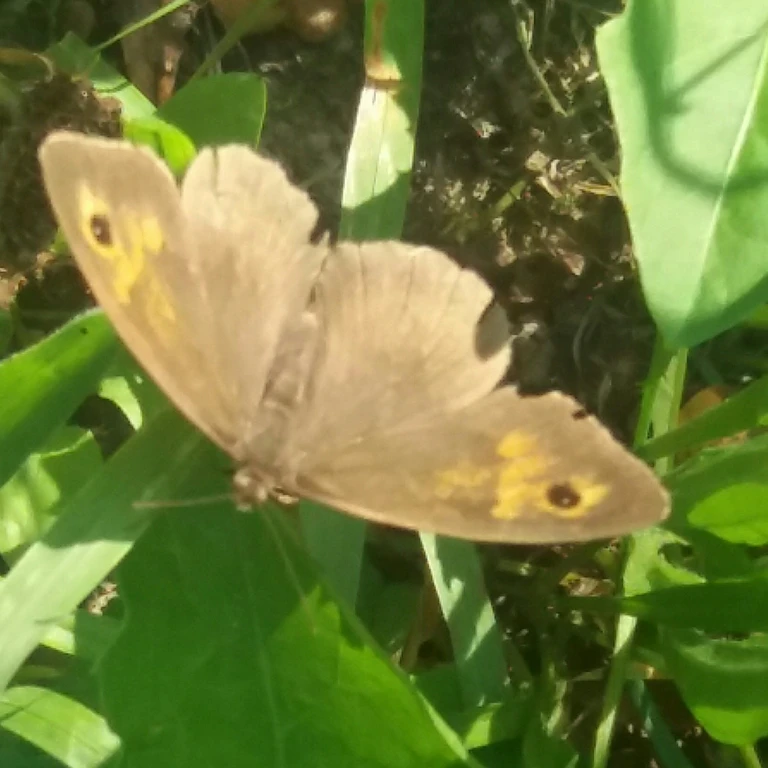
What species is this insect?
Maniola jurtina
